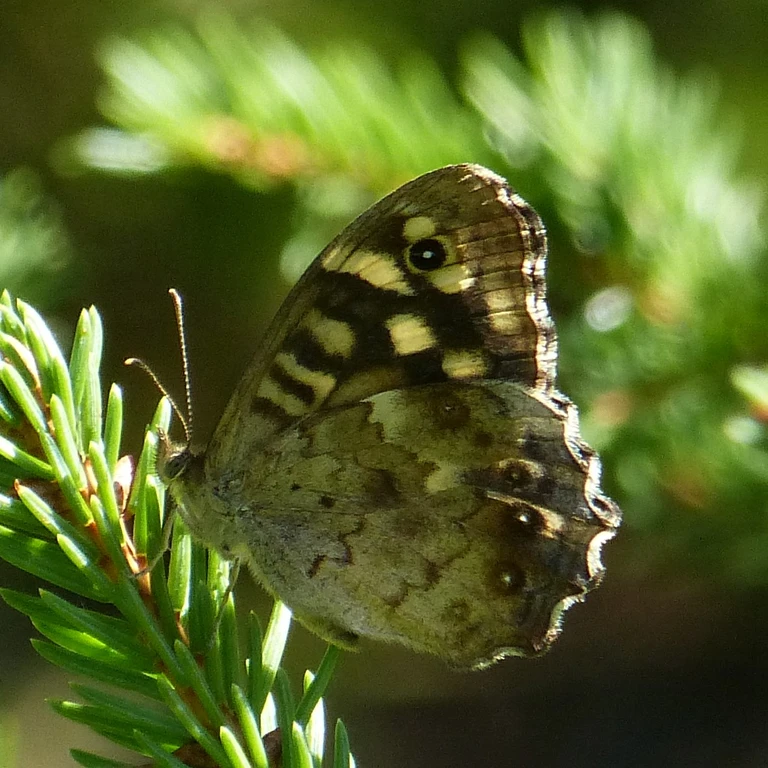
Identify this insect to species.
Pararge aegeria
